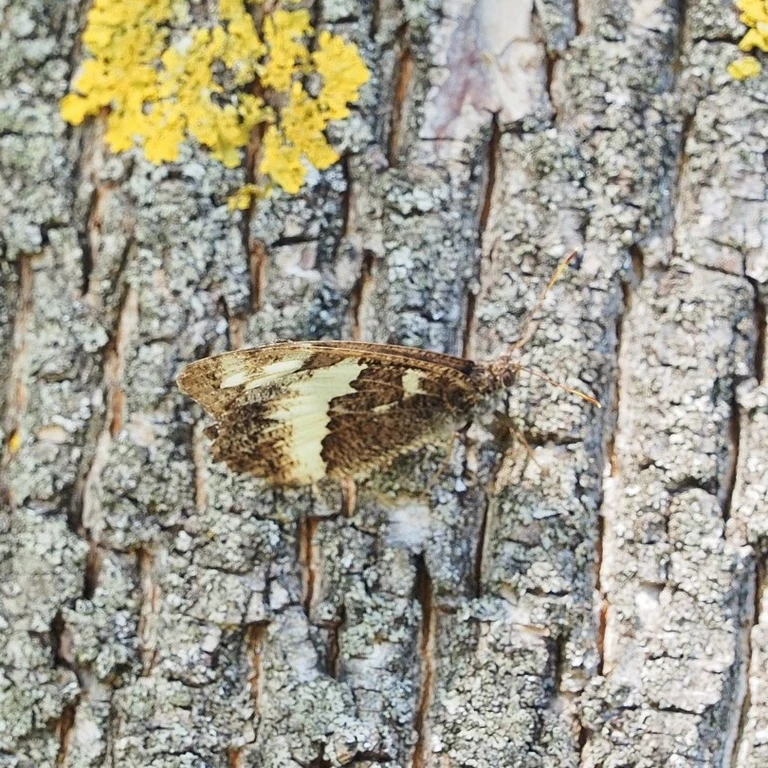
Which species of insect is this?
Brintesia circe
